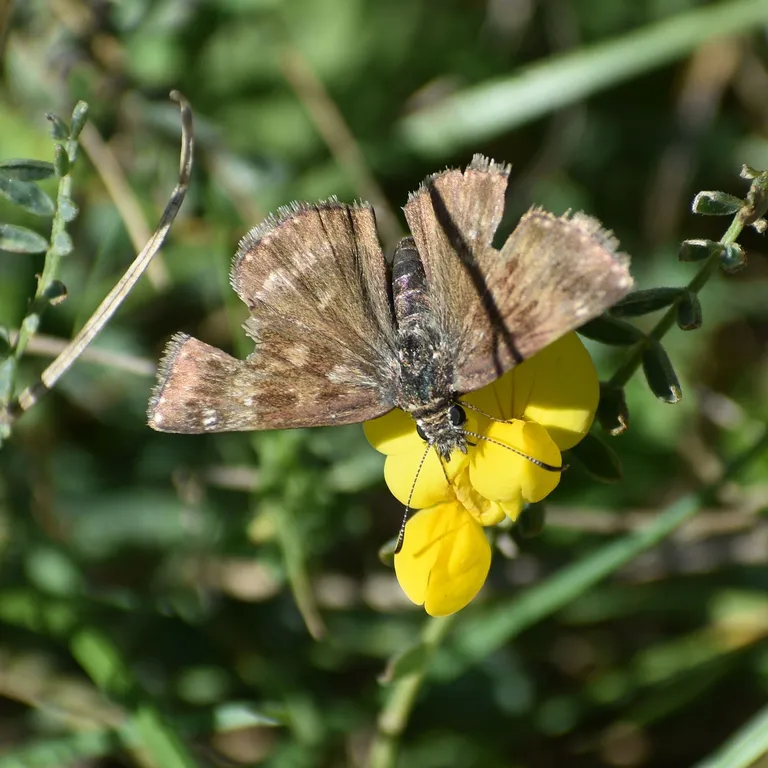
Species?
Erynnis tages
